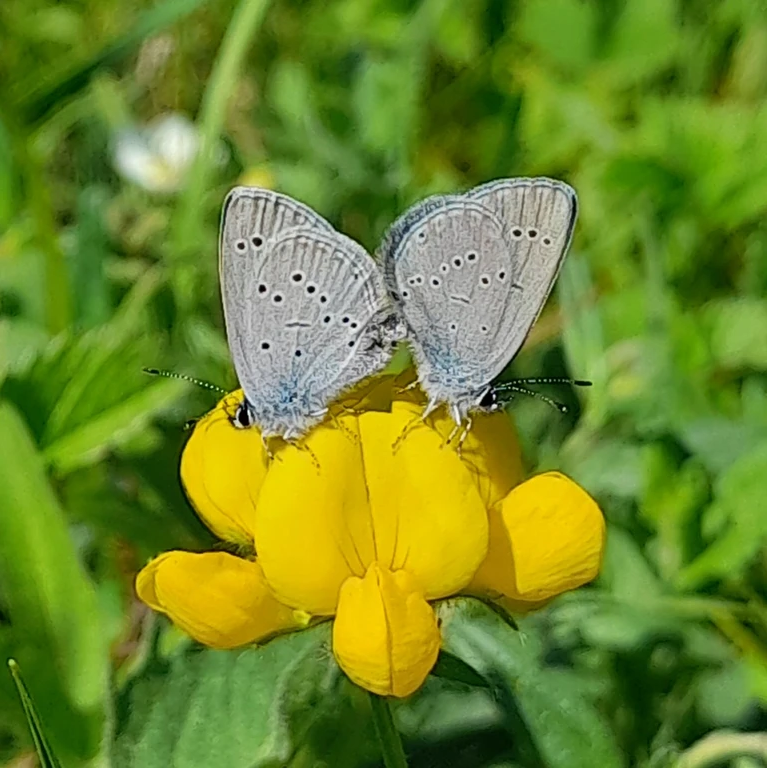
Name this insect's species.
Cupido minimus
